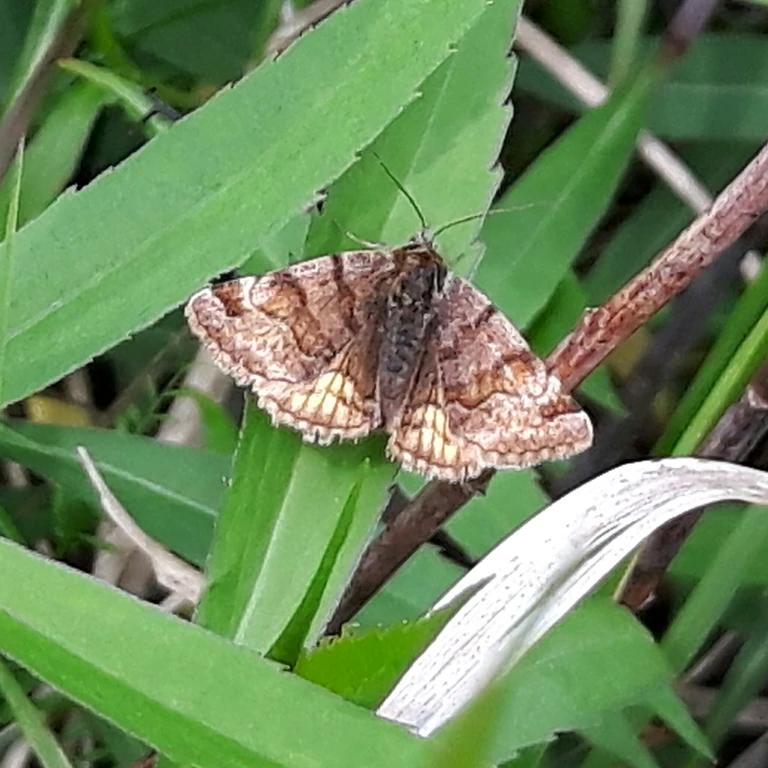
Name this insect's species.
Euclidia glyphica
